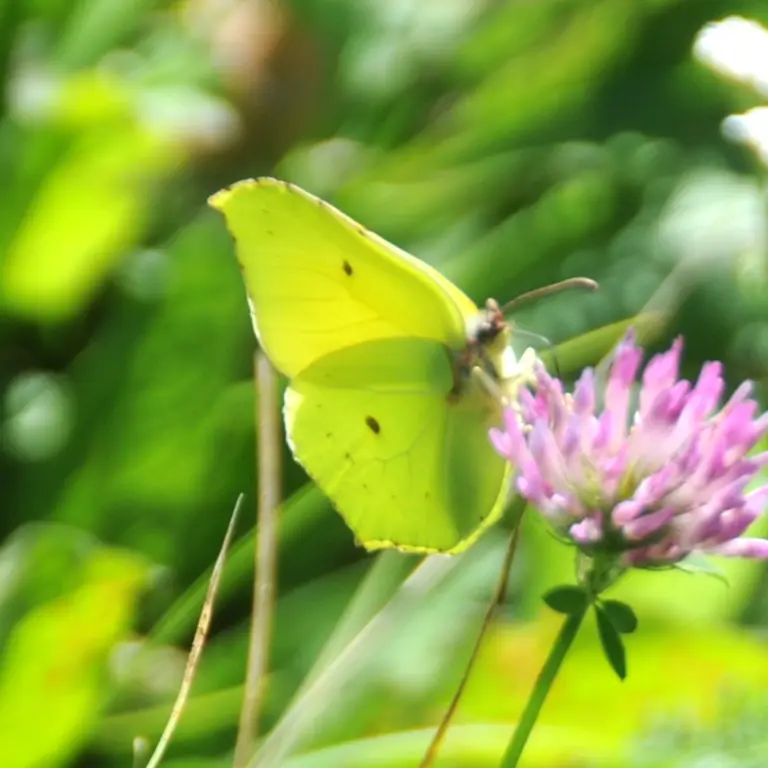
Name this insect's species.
Gonepteryx rhamni
